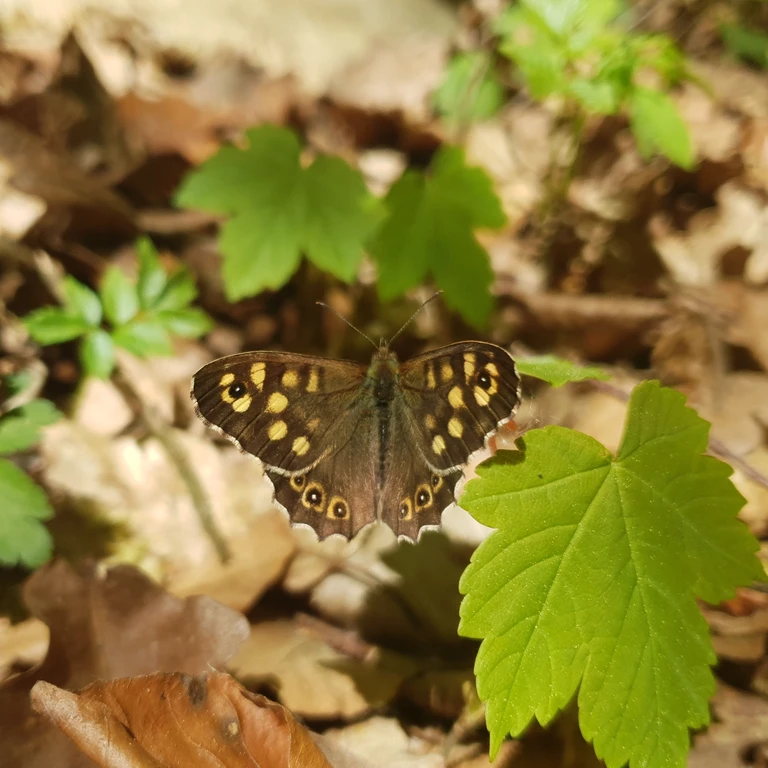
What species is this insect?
Pararge aegeria
